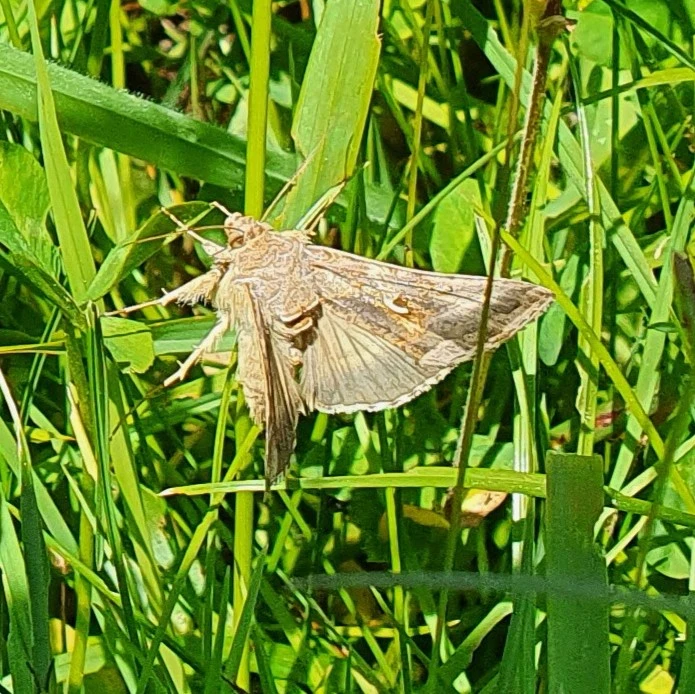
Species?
Autographa gamma
